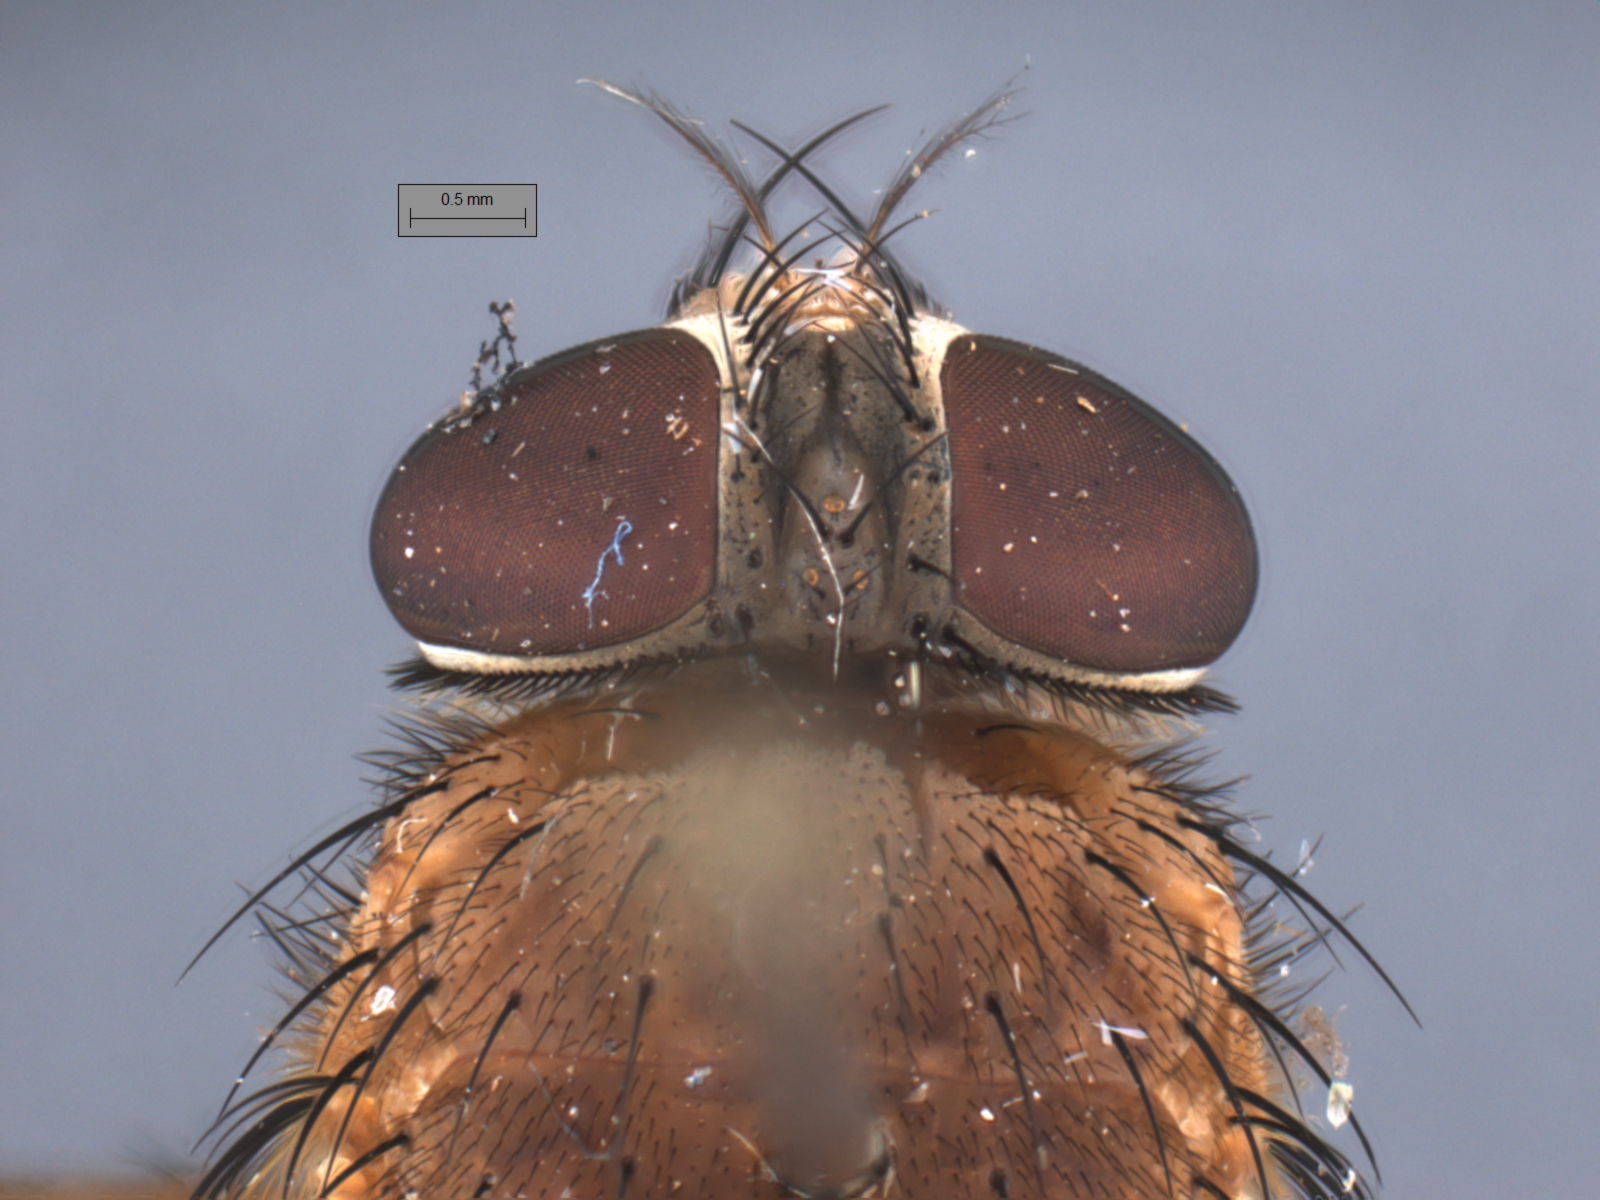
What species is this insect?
Phumosia promittens
